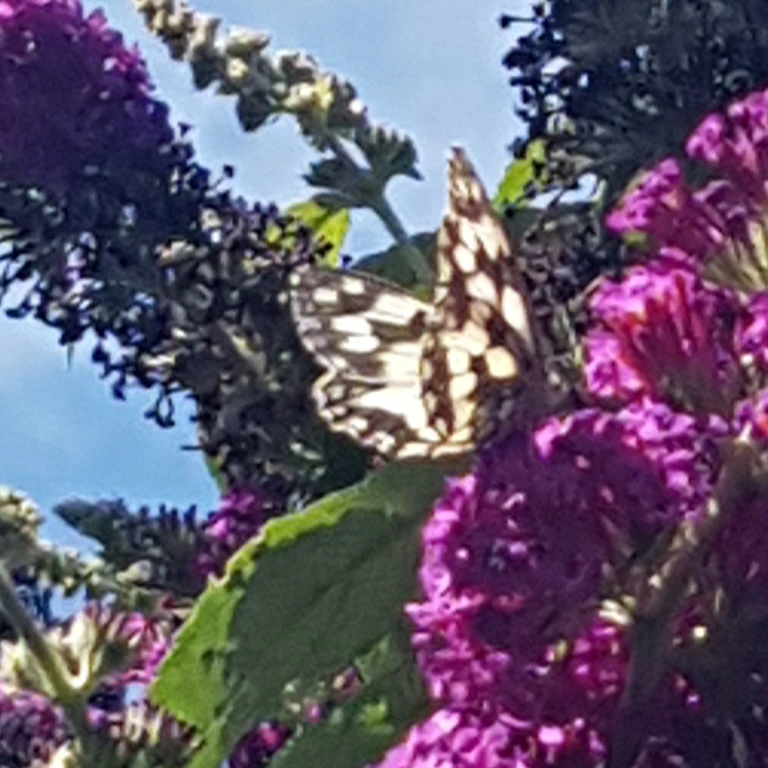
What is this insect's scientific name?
Melanargia galathea
